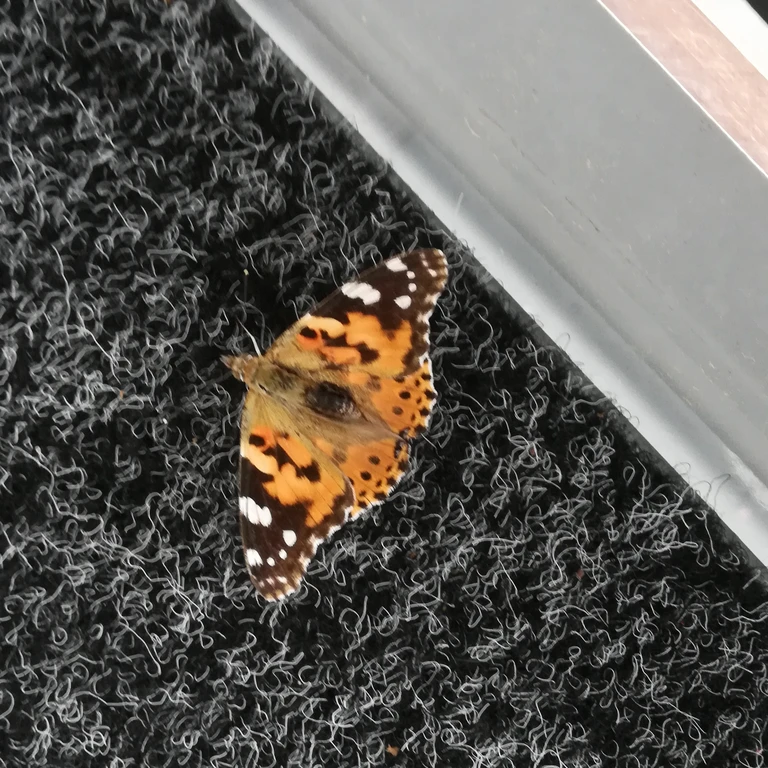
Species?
Vanessa cardui
